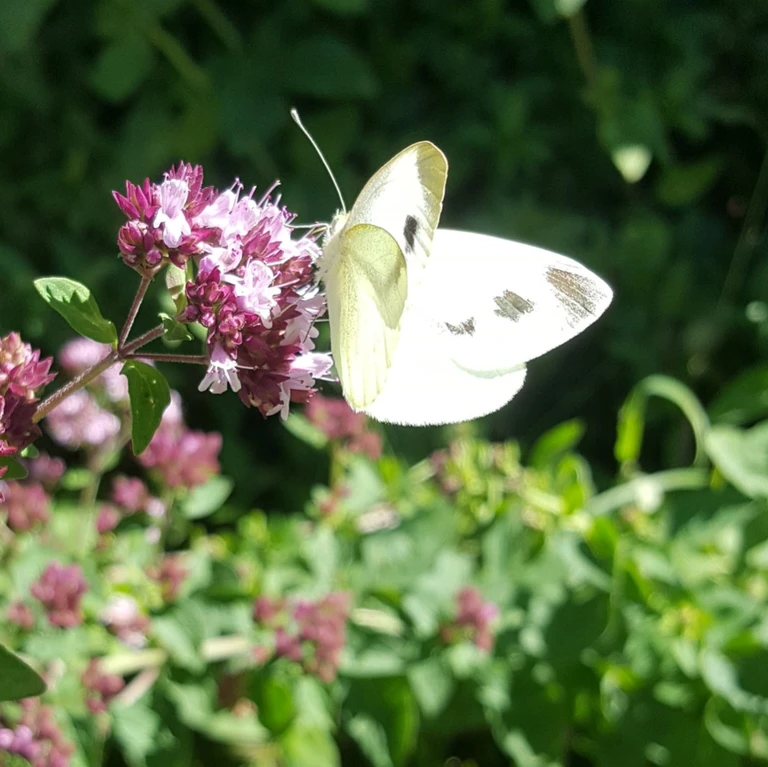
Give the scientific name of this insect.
Pieris mannii
